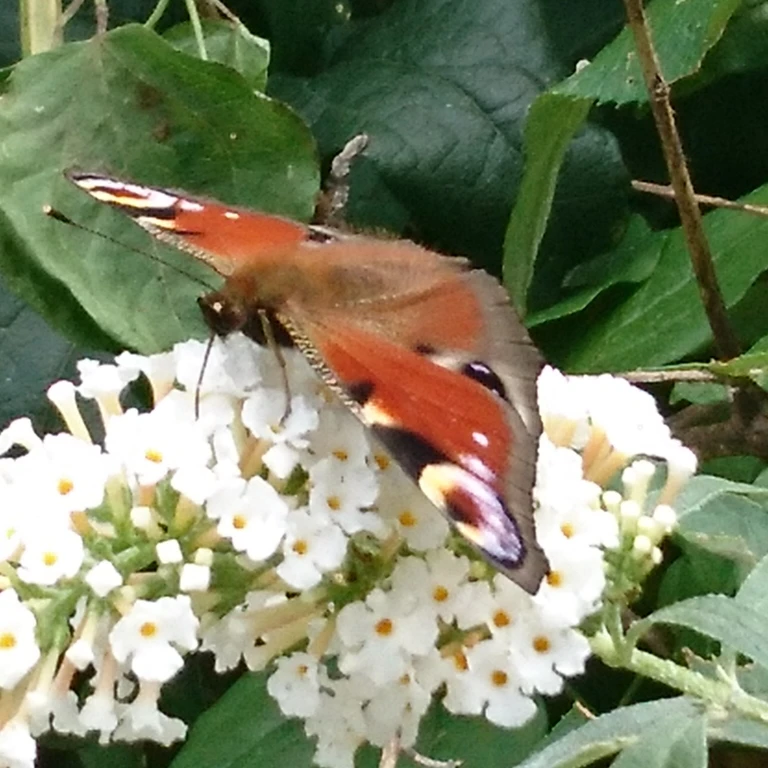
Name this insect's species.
Aglais io
